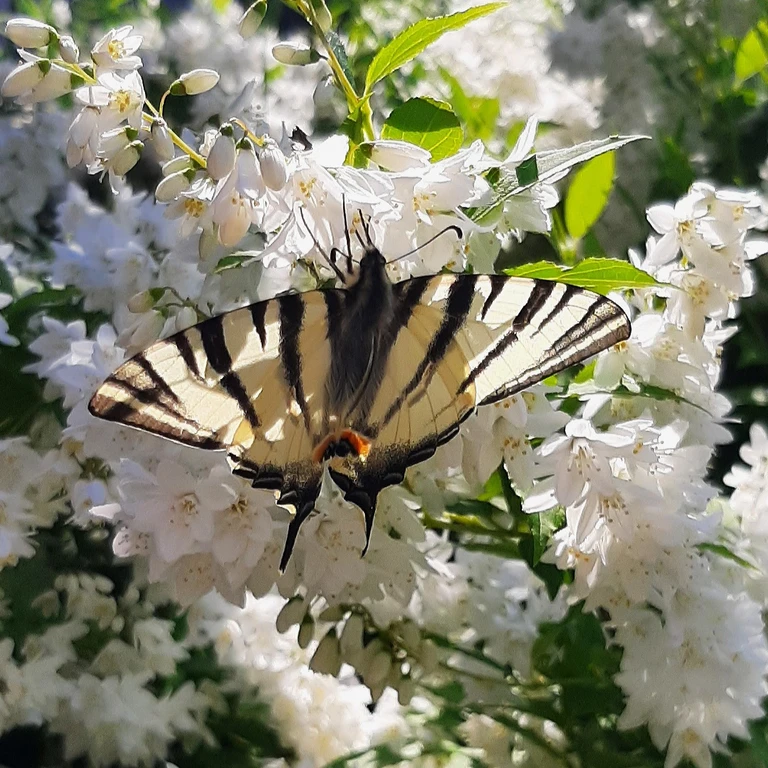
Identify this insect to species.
Iphiclides podalirius
